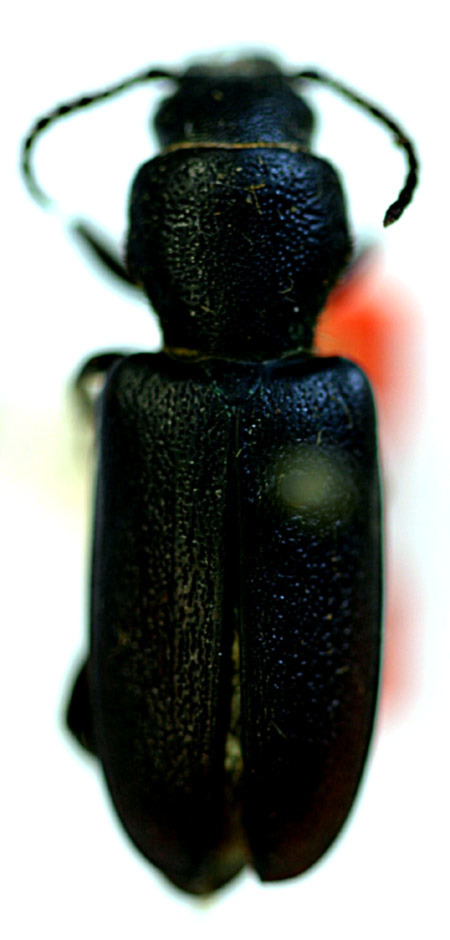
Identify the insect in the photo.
Spondylis basalis (also Neospondylis upiformis)
